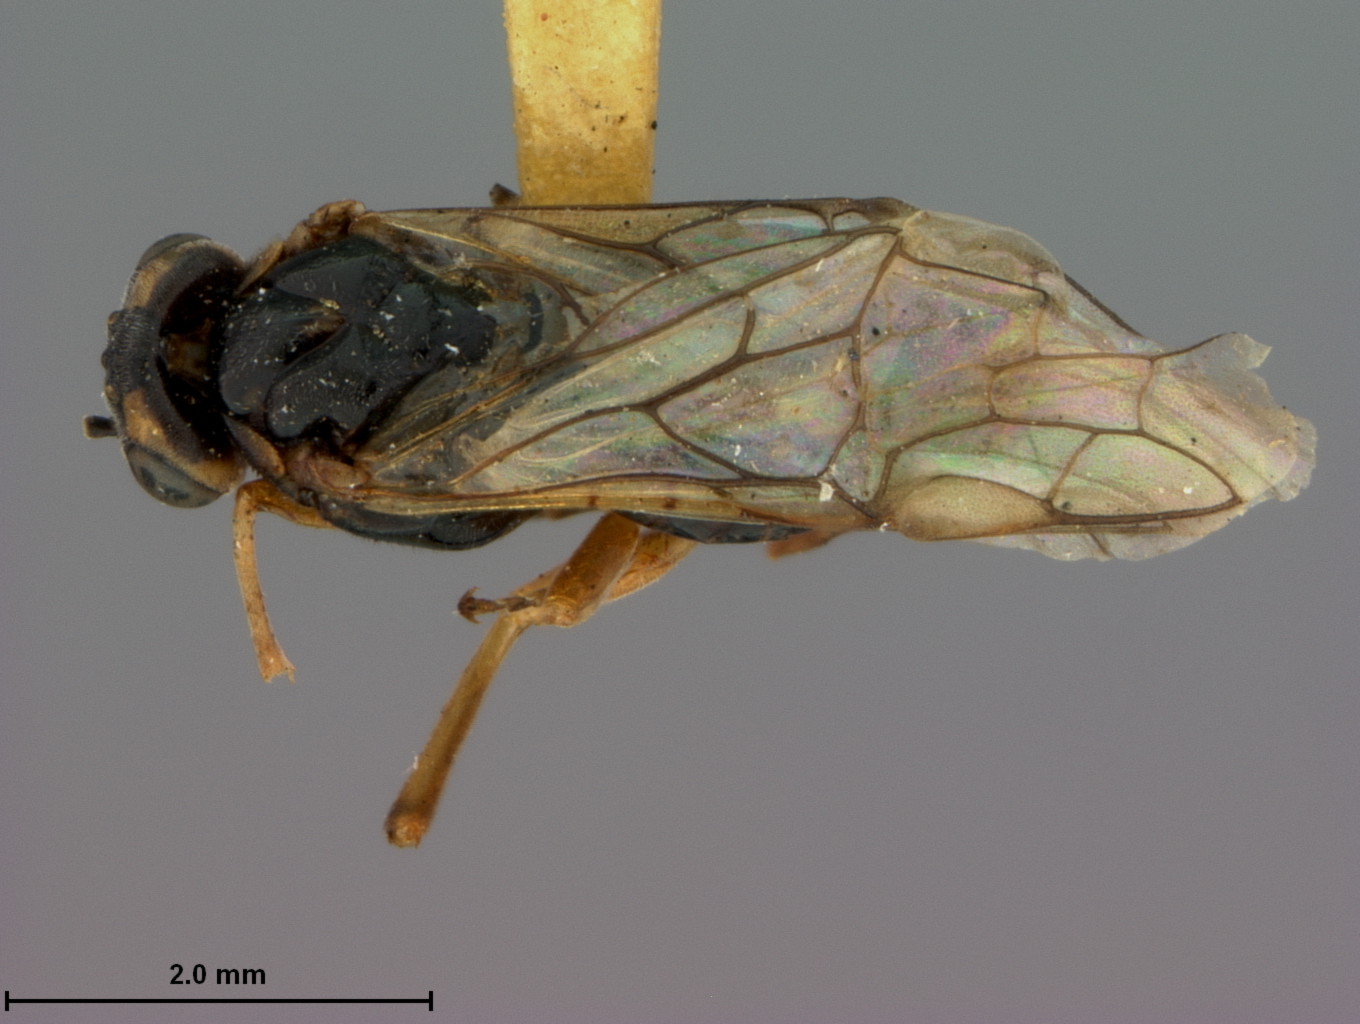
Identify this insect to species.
Hoplocampa alpestris
